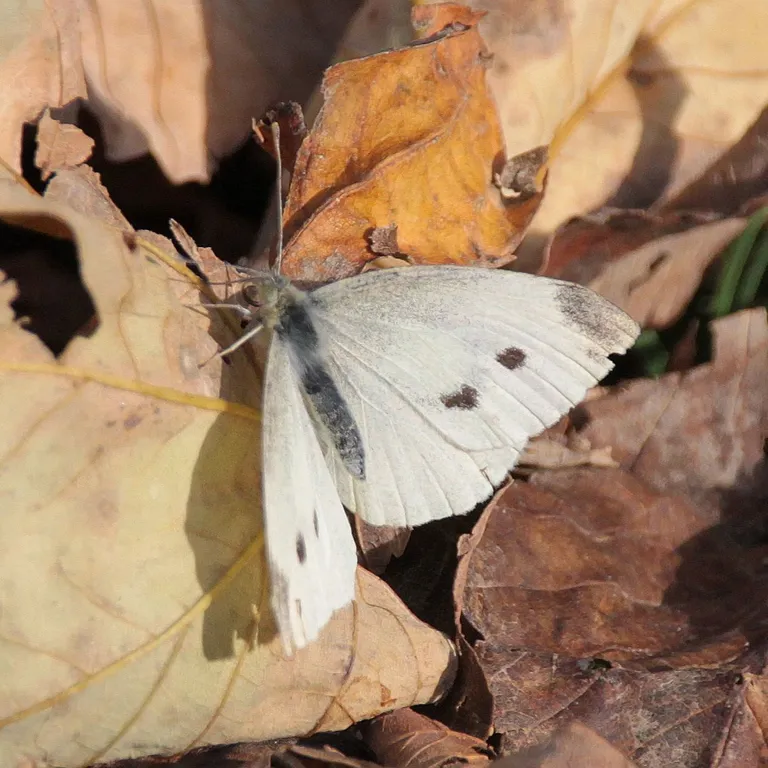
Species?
Pieris rapae
